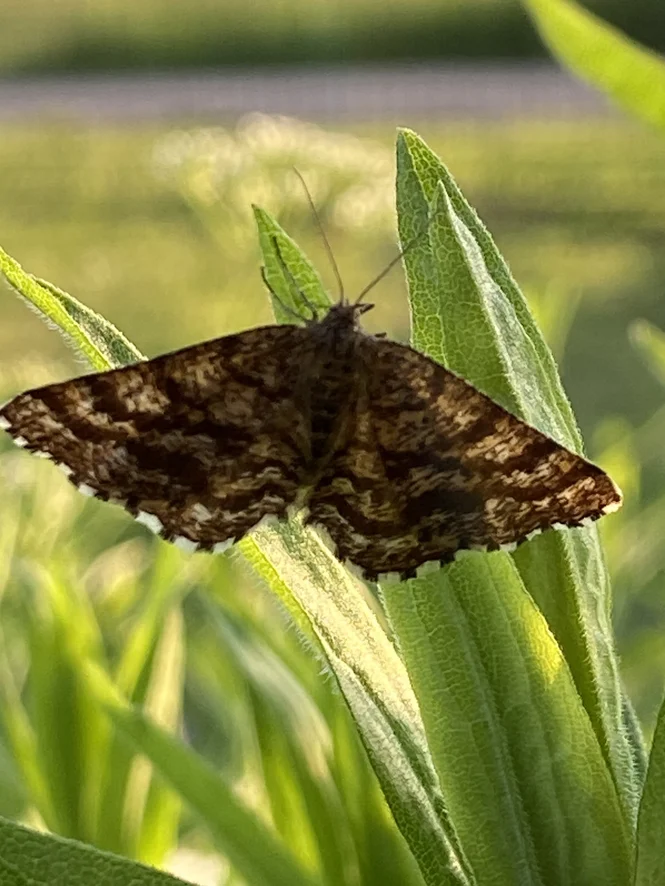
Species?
Ematurga atomaria
